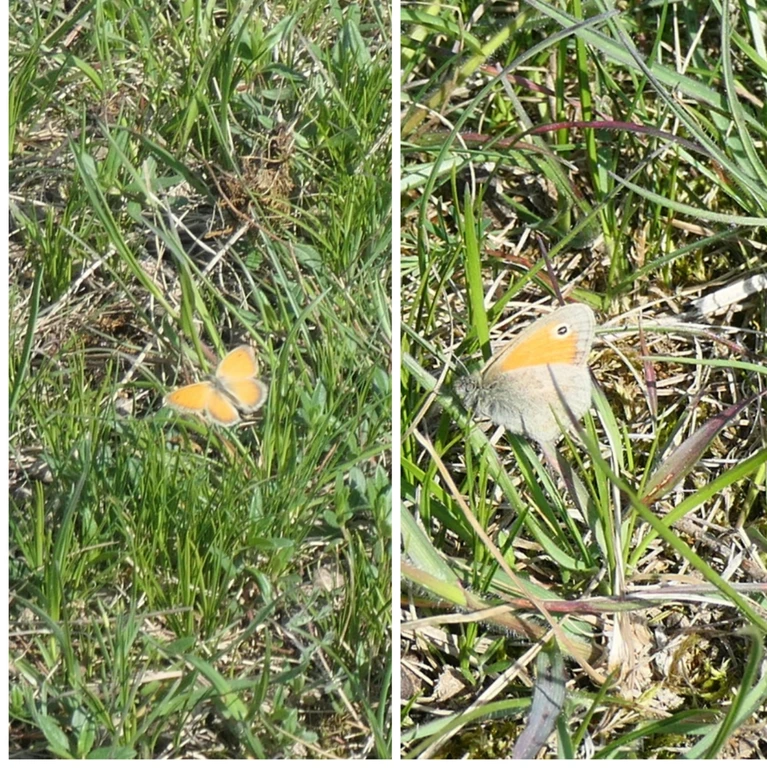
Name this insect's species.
Coenonympha pamphilus
